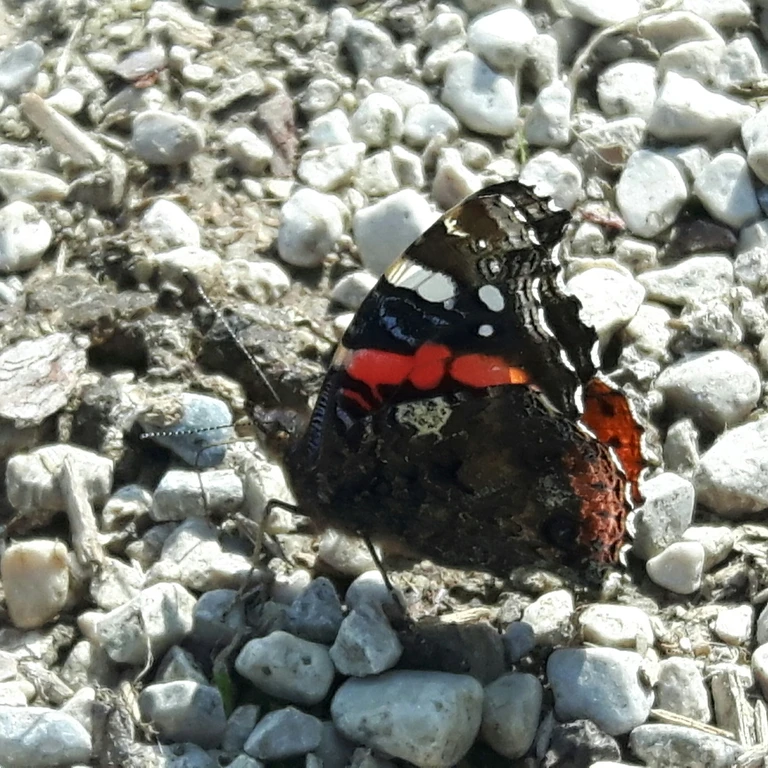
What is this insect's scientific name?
Vanessa atalanta
